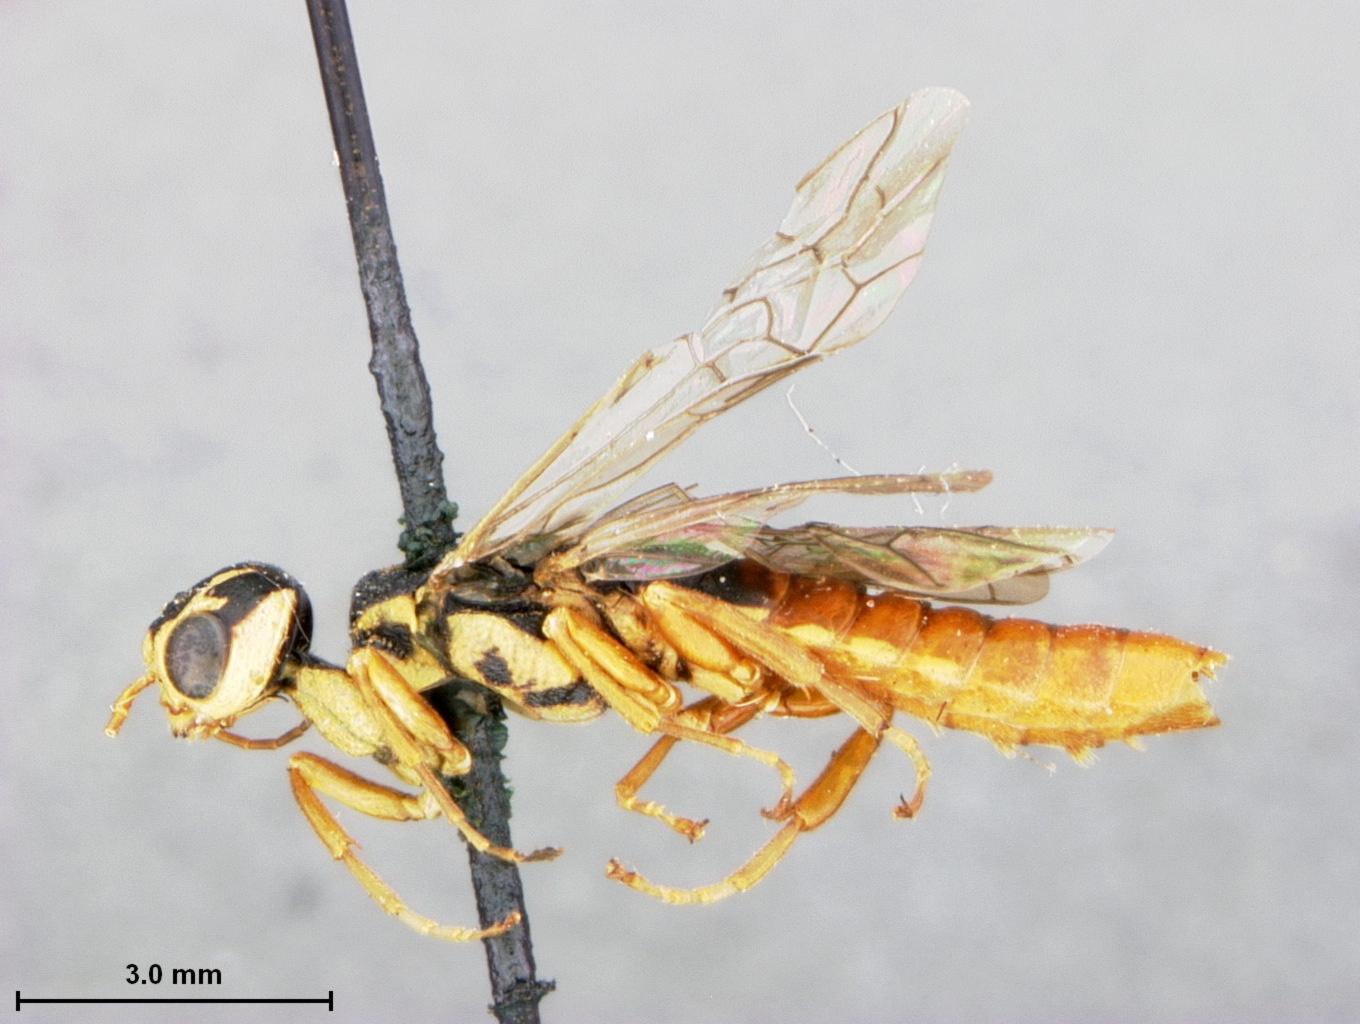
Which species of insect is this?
Xiphydria erythrogaster
